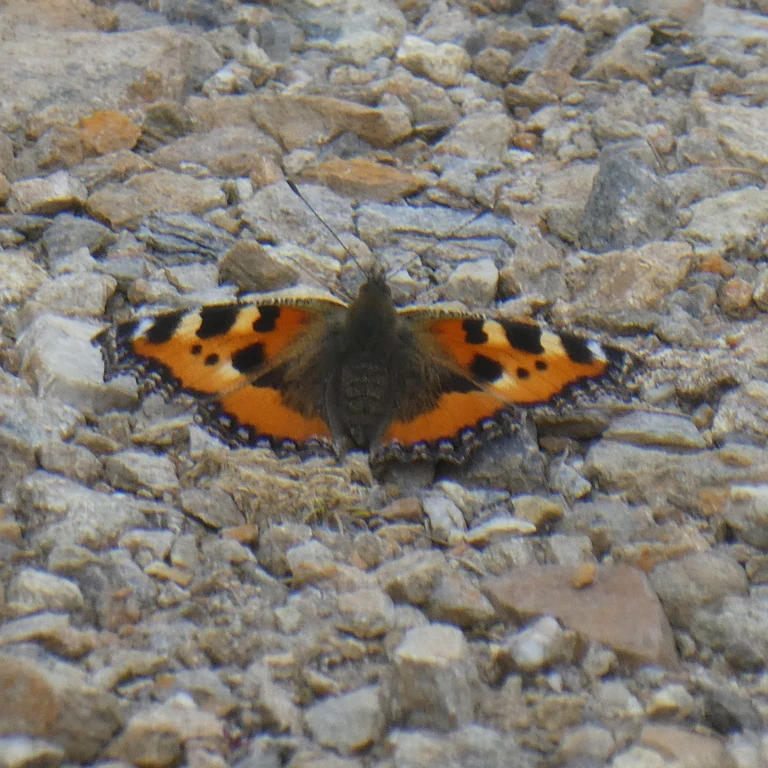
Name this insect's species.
Aglais urticae
